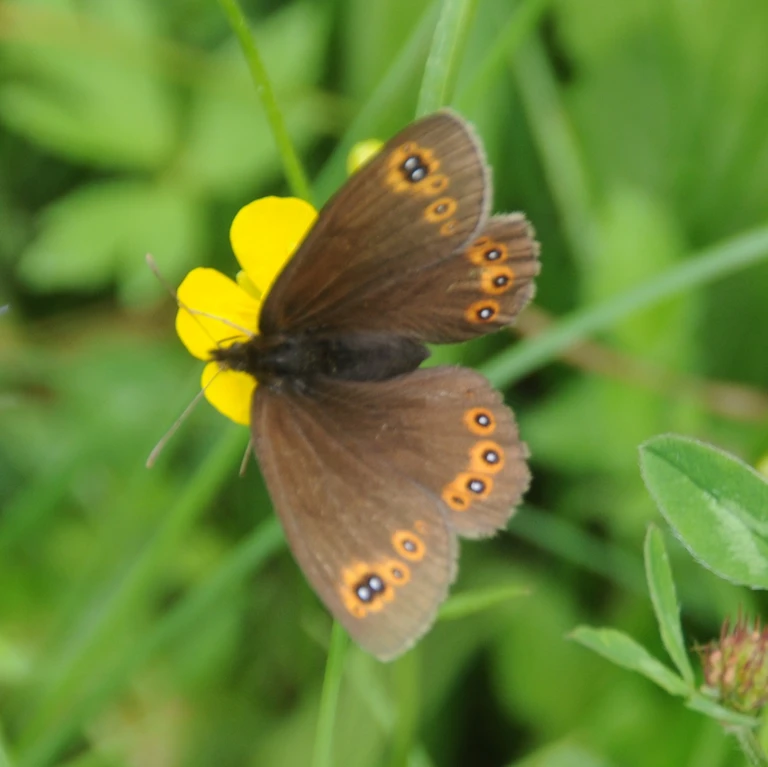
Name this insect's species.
Erebia medusa
